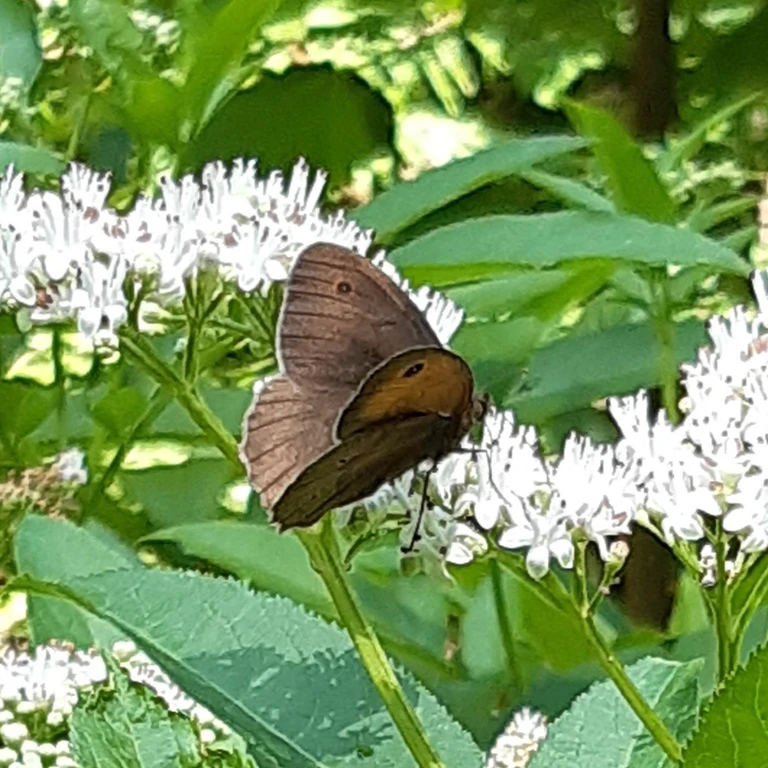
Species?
Maniola jurtina
